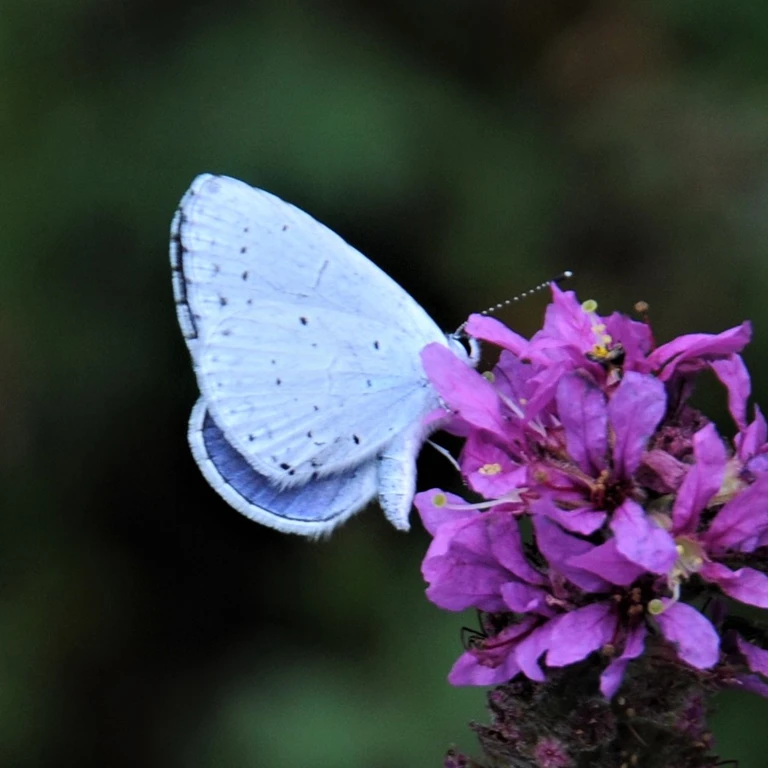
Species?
Celastrina argiolus
